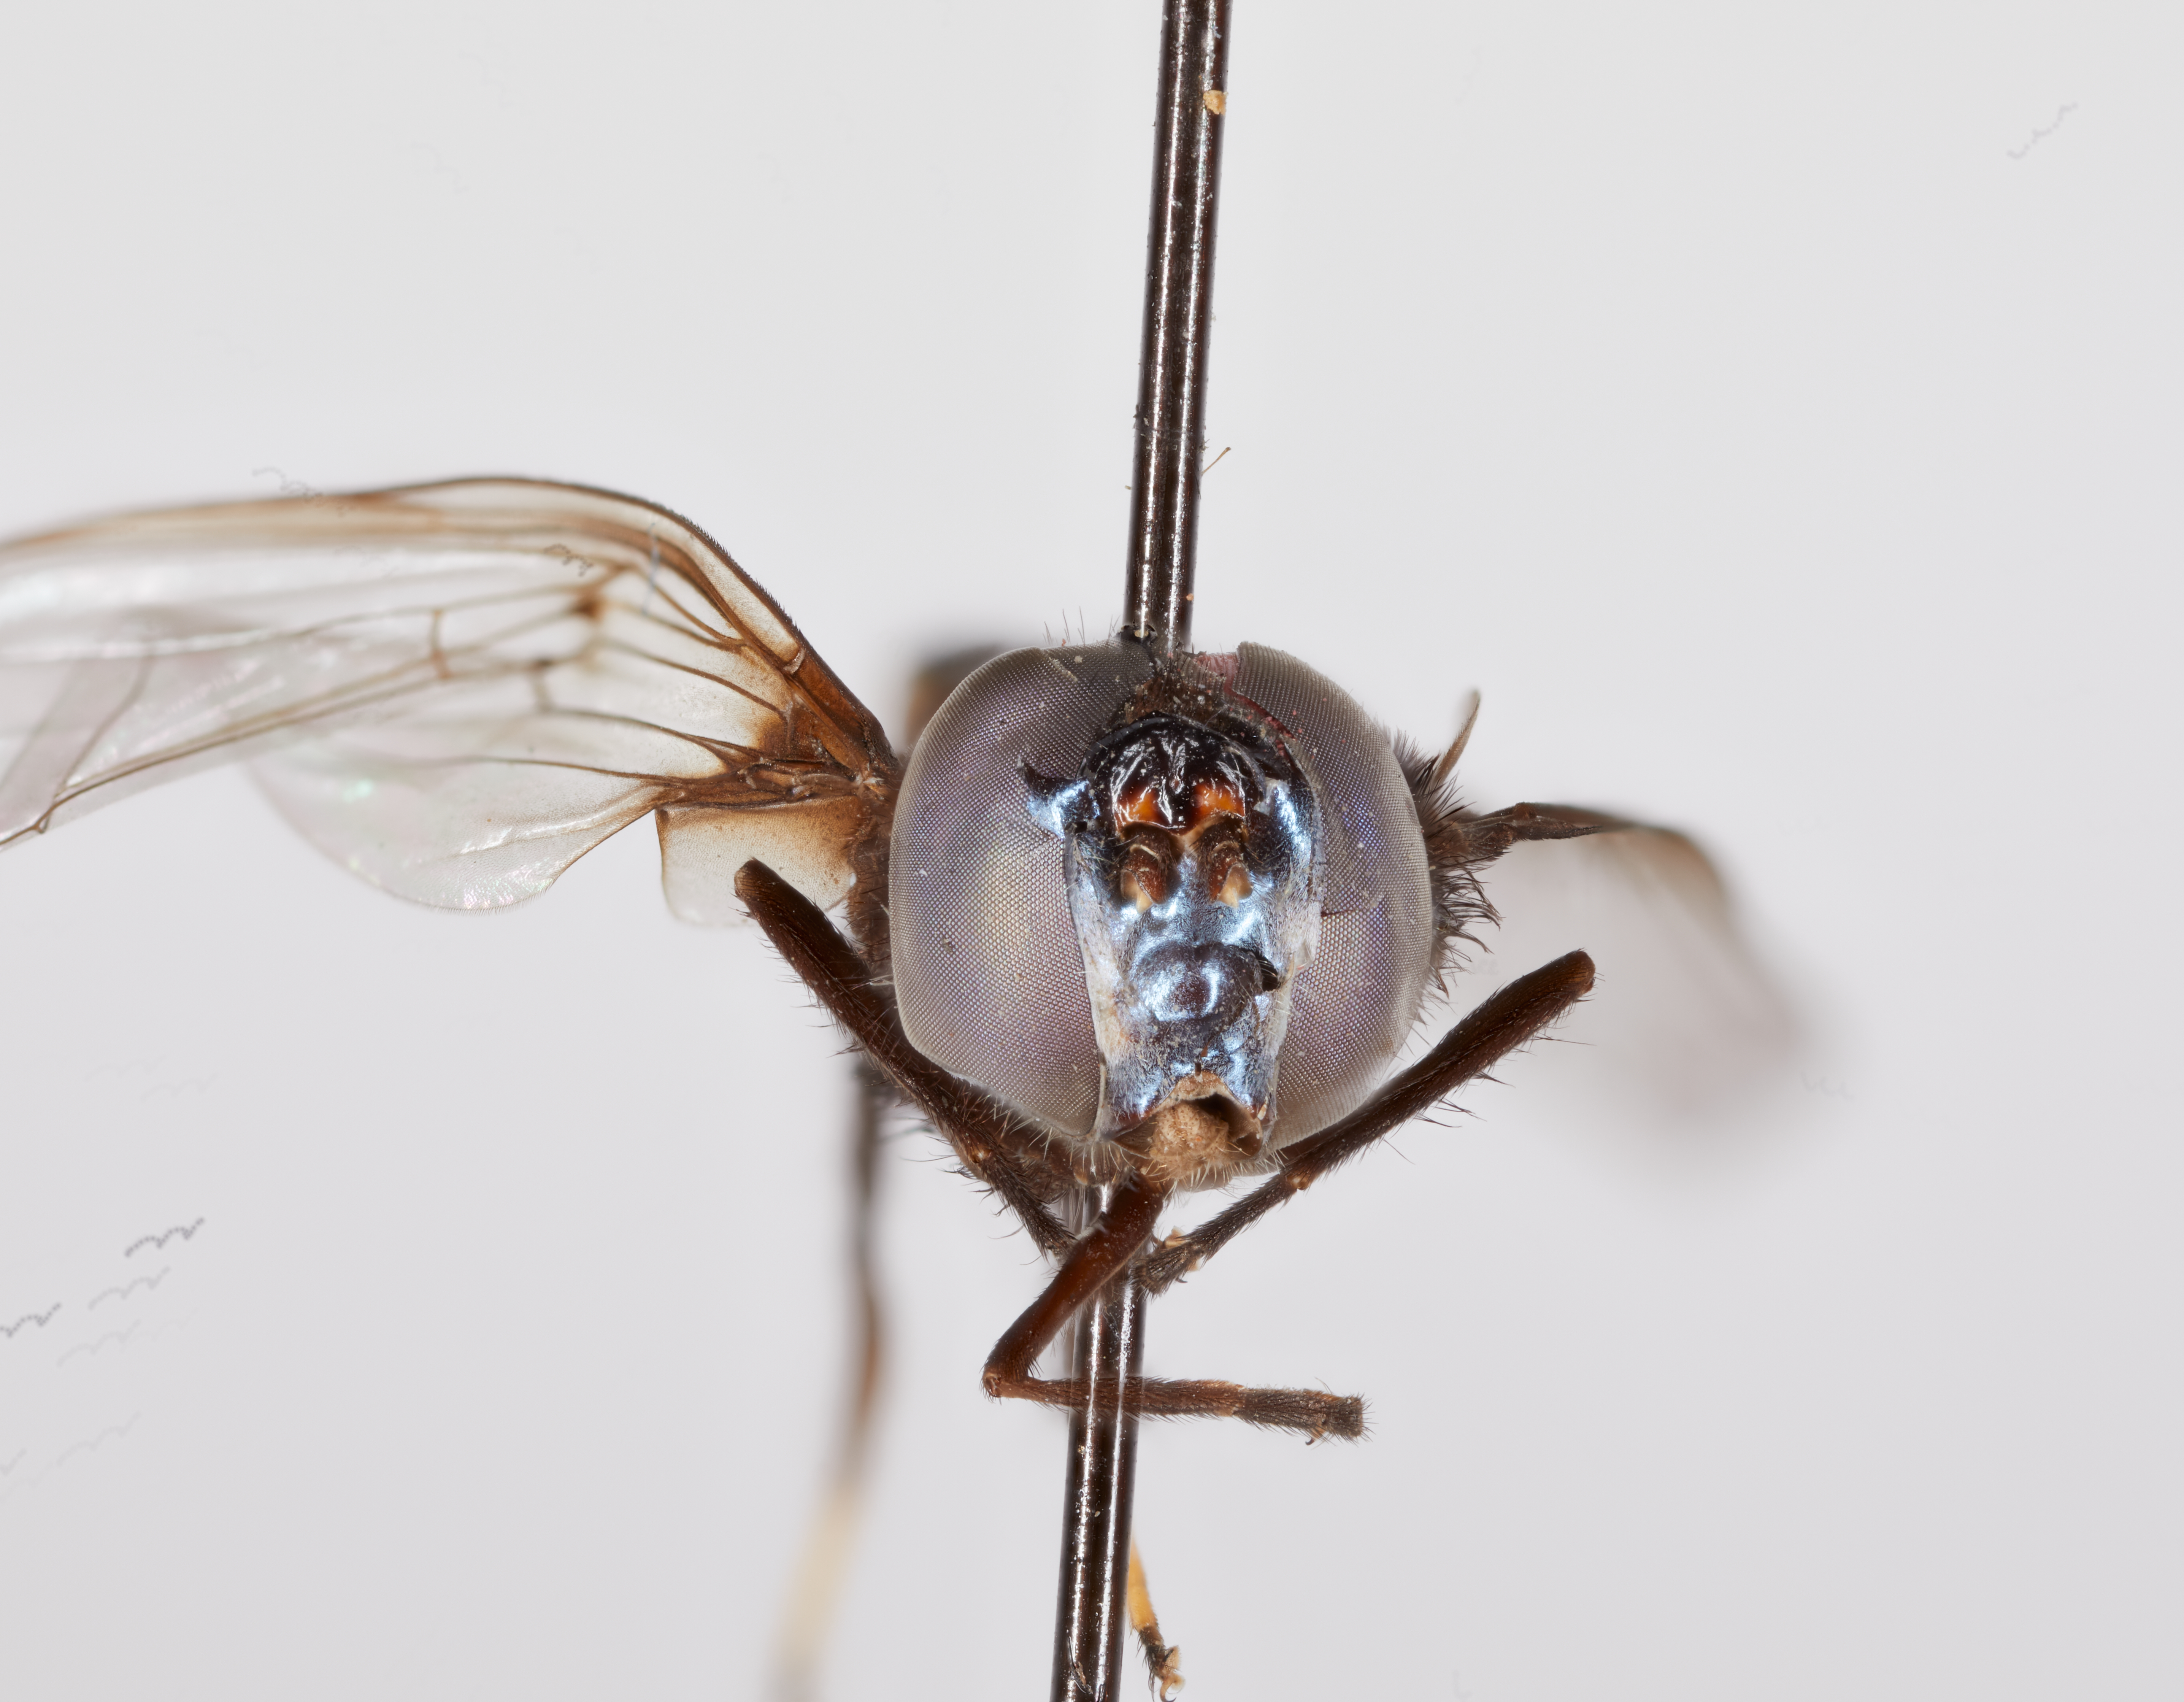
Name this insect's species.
Baccha hirta
